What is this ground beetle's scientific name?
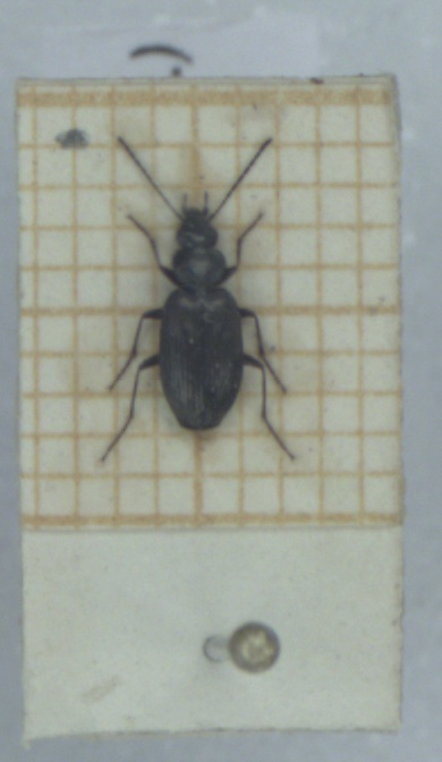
Sericoda quadripunctata
